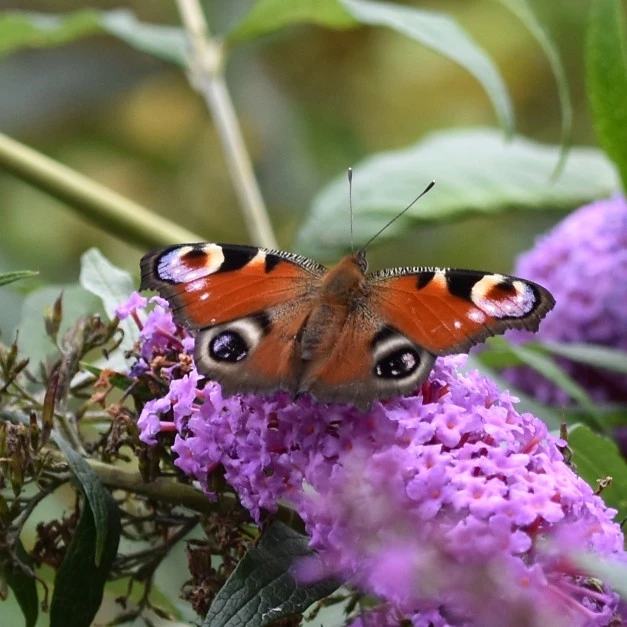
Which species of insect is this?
Aglais io
